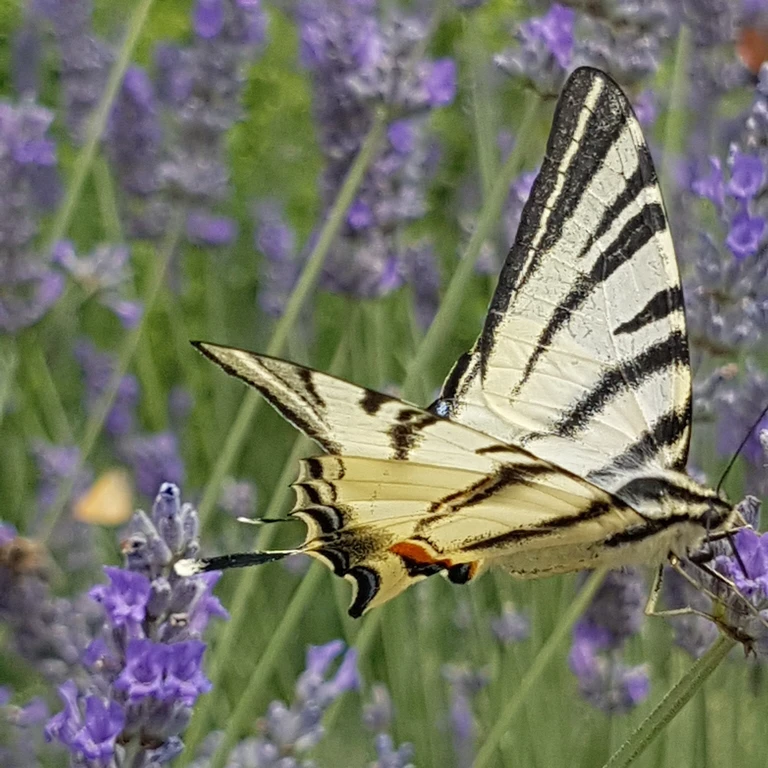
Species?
Iphiclides podalirius
